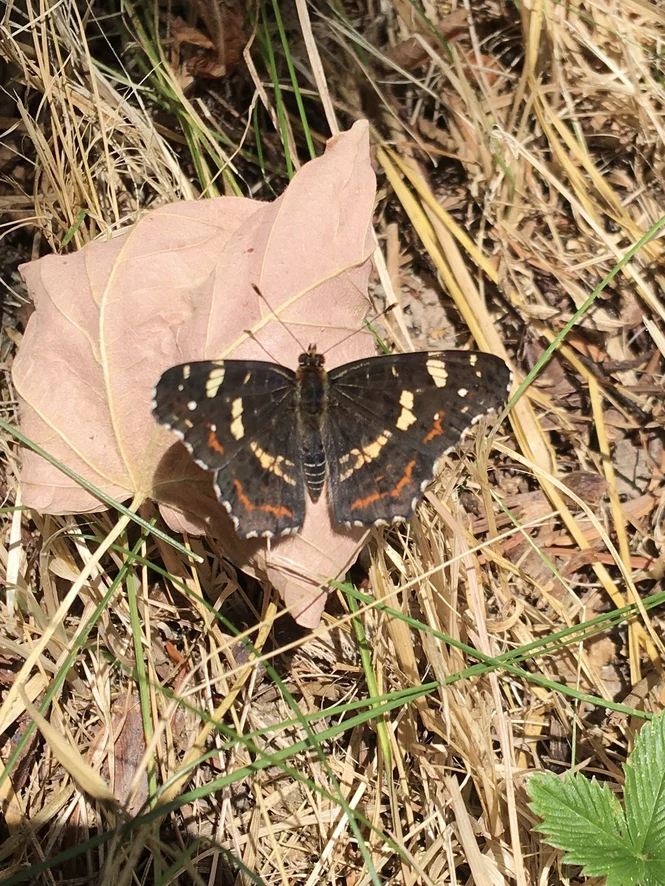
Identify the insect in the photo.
Araschnia levana
